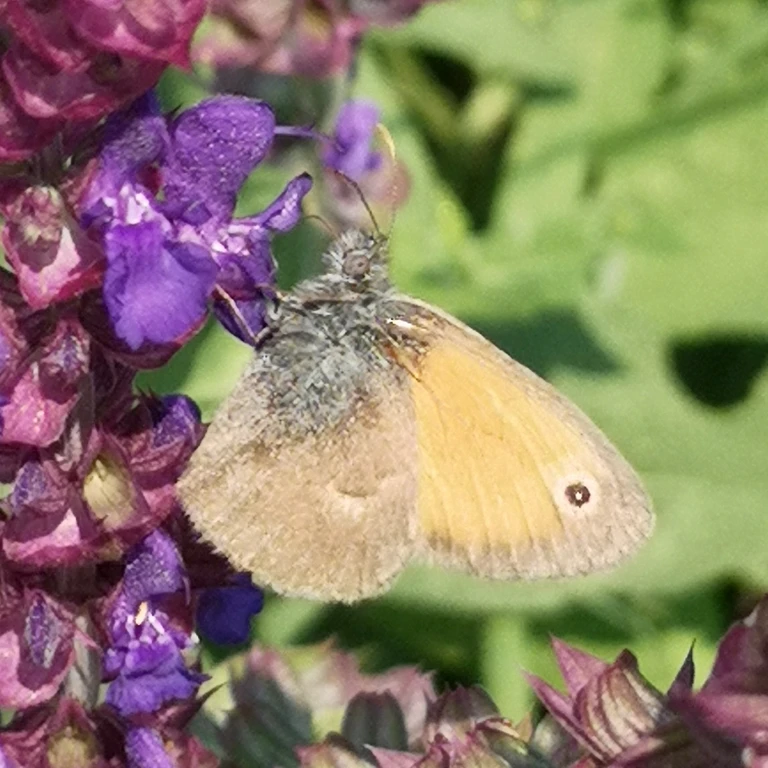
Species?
Coenonympha pamphilus
